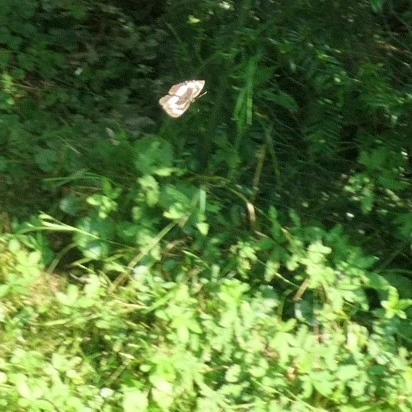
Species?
Neptis rivularis
